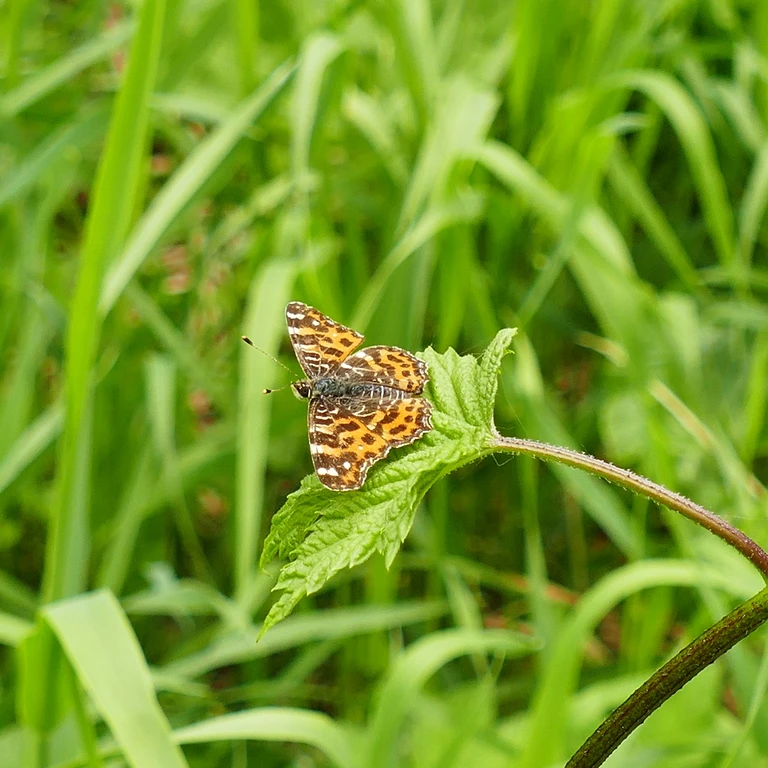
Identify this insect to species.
Araschnia levana
